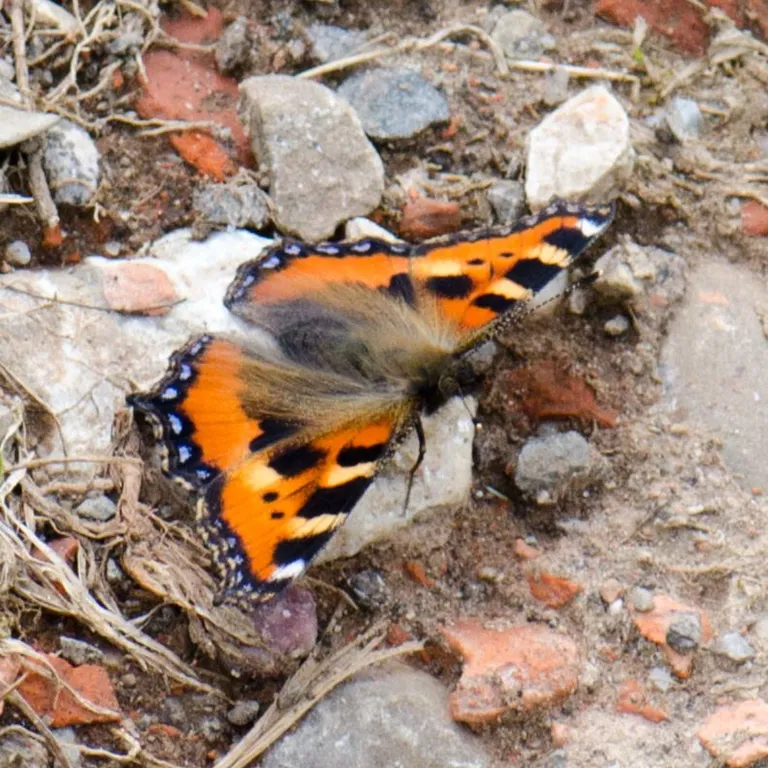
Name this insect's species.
Aglais urticae
